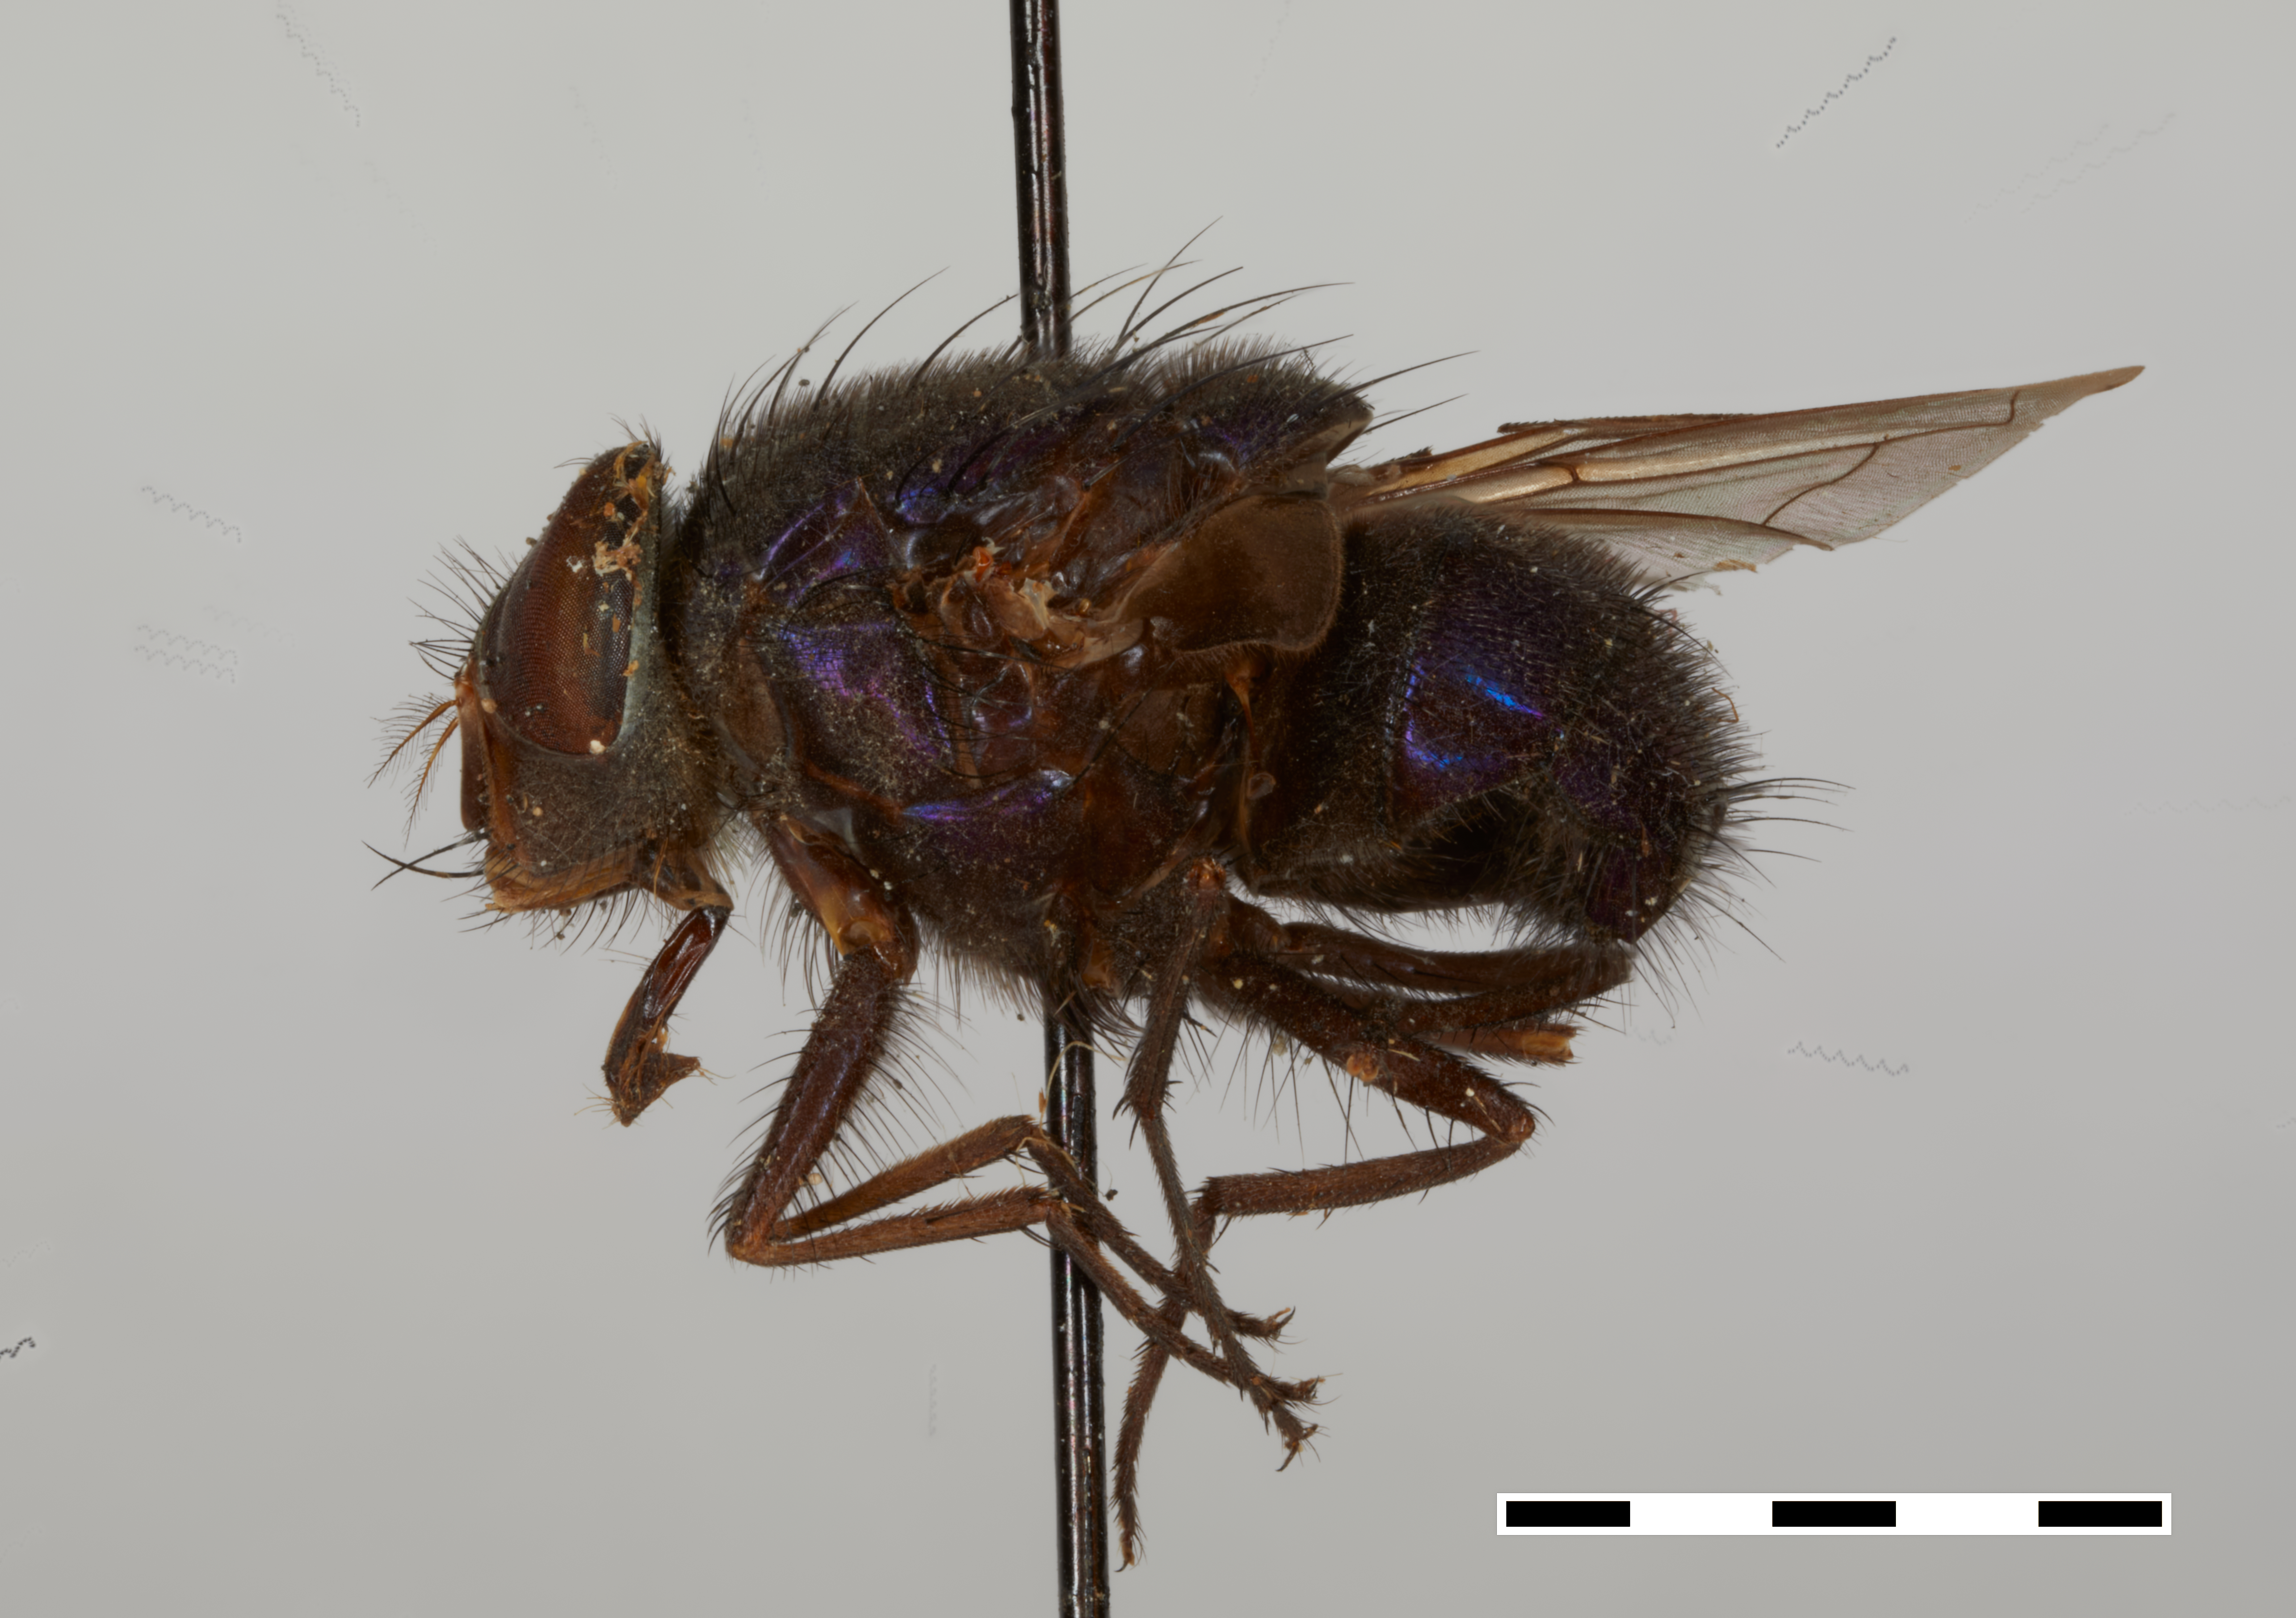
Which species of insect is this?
Lucilia ocularis (also Phaenicia purpurescens)
